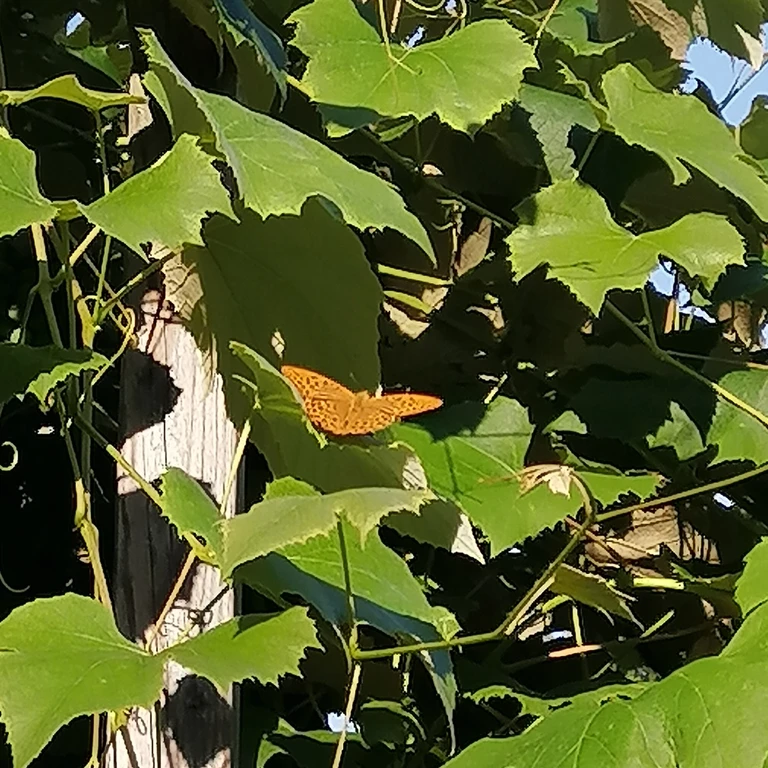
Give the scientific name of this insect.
Argynnis paphia
